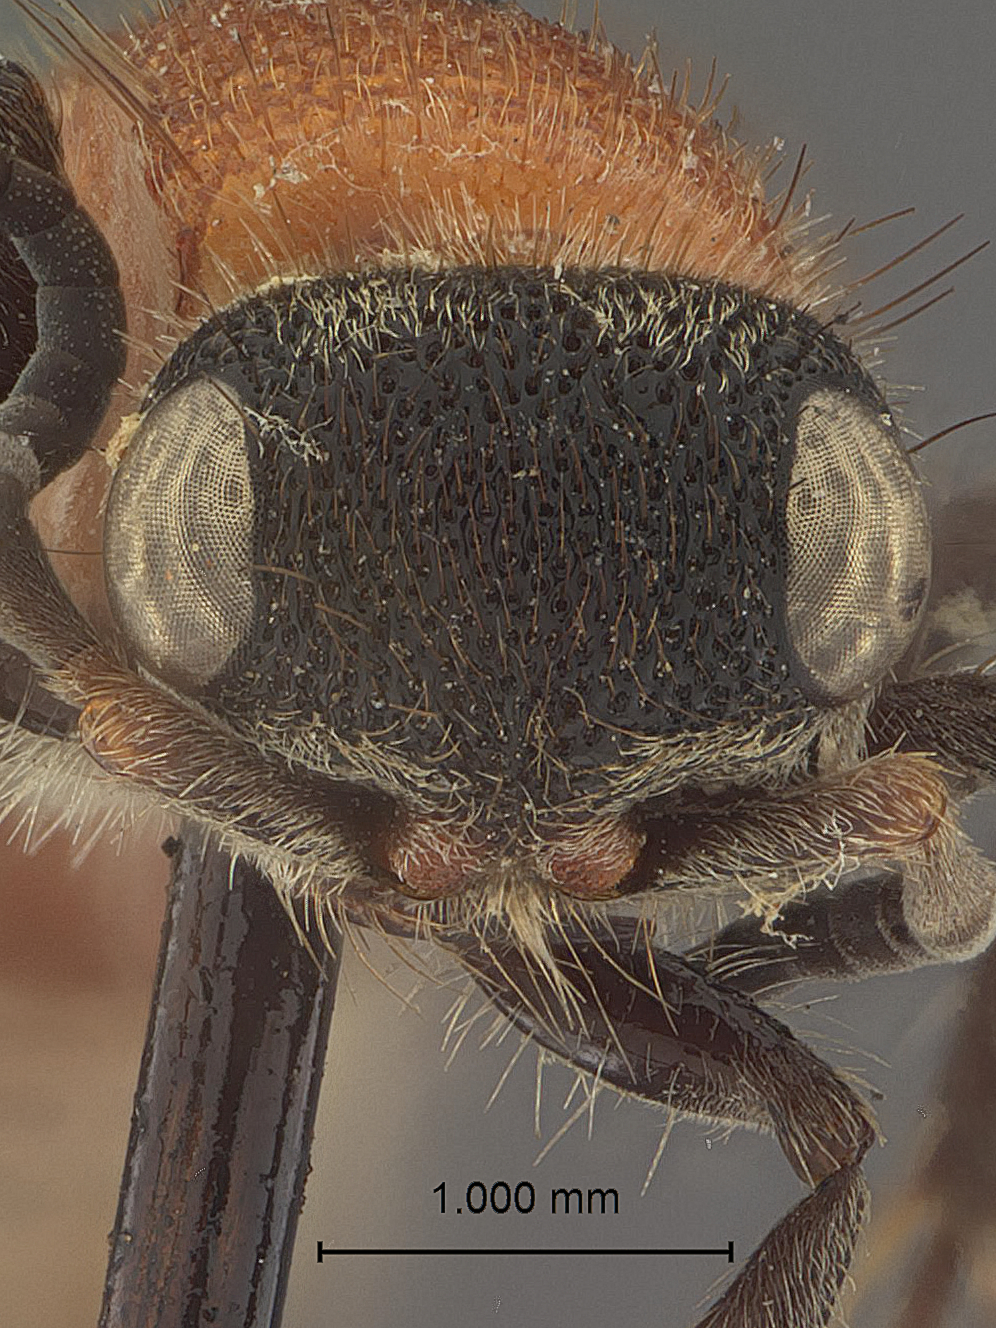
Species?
Timulla manni
